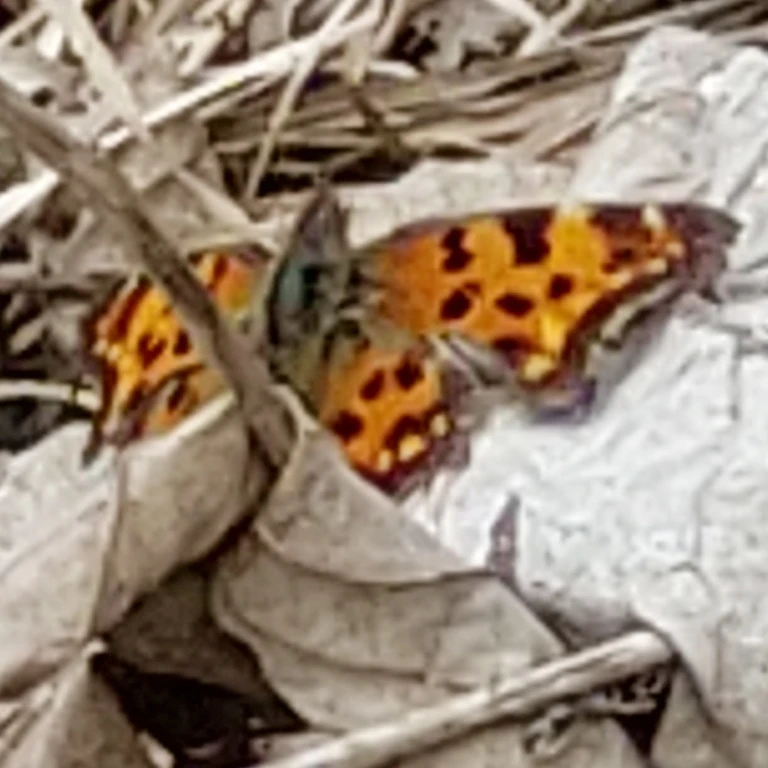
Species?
Polygonia c-album
